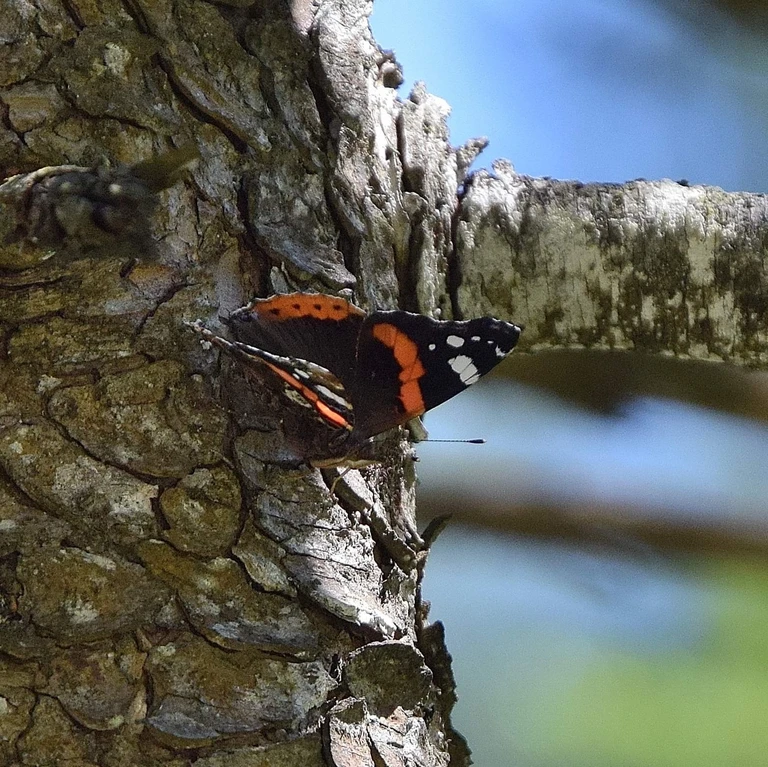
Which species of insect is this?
Vanessa atalanta
